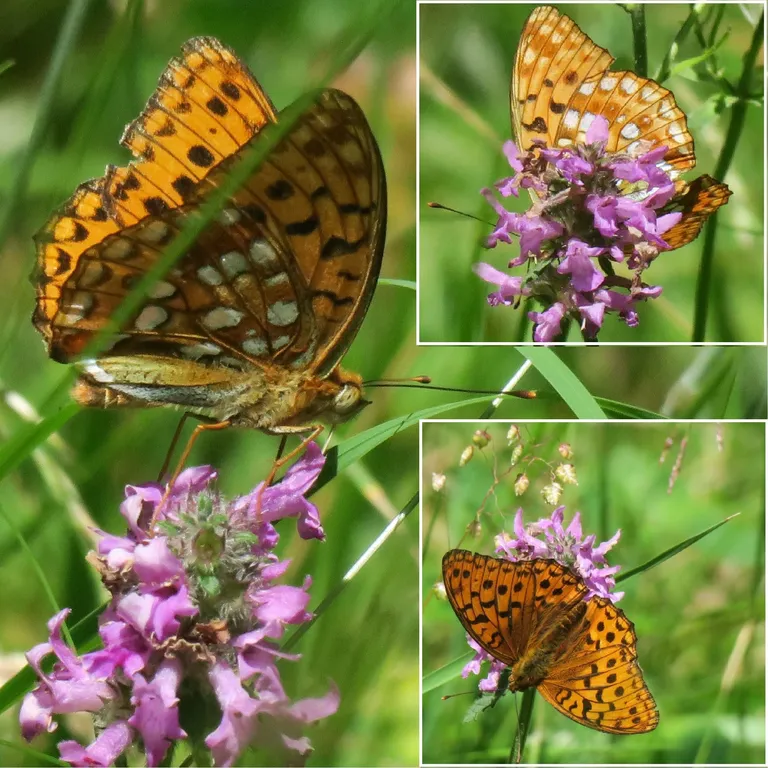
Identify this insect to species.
Fabriciana adippe
